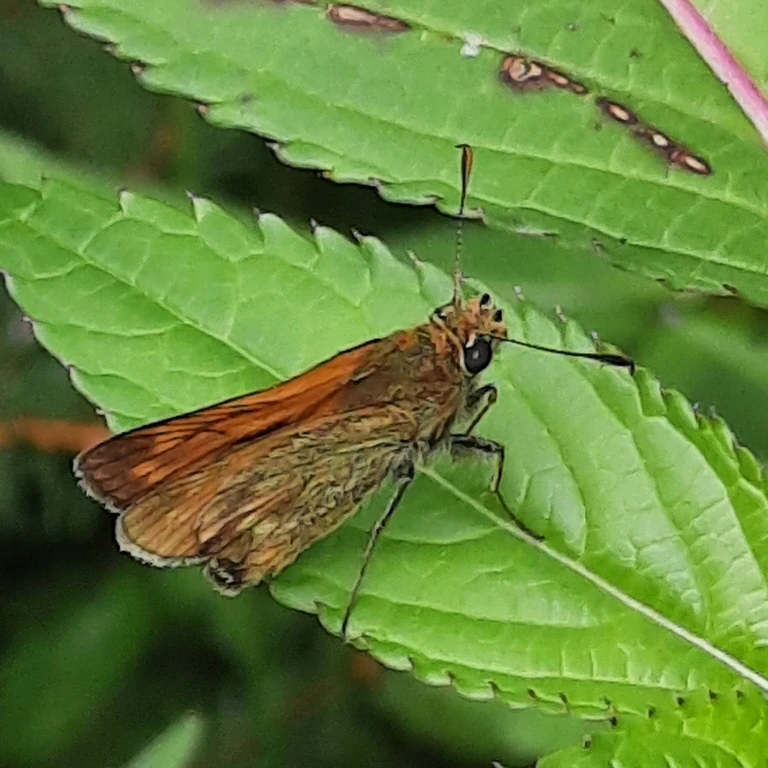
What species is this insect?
Ochlodes sylvanus (also Ochlodes venata)
